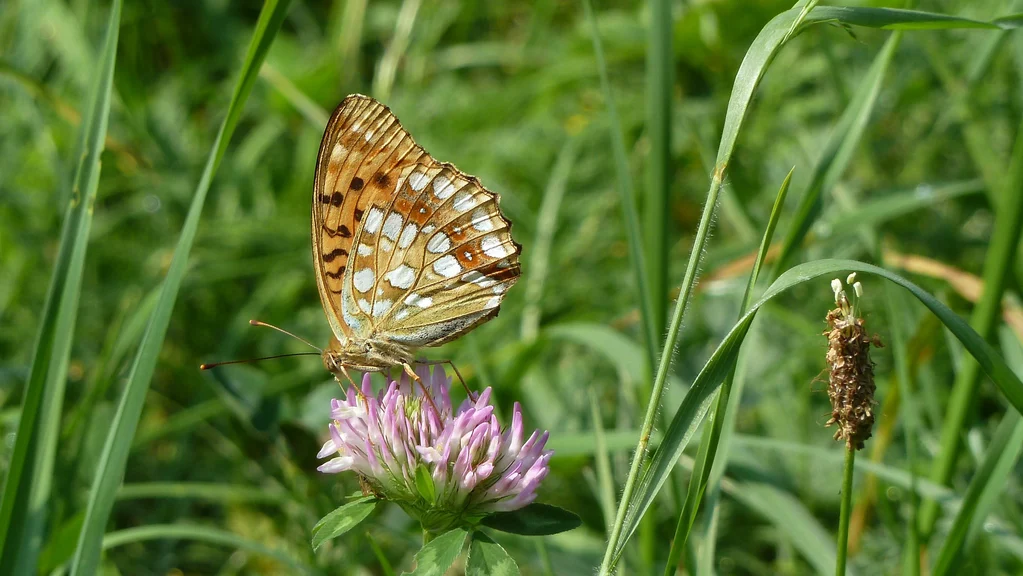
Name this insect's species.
Fabriciana adippe
